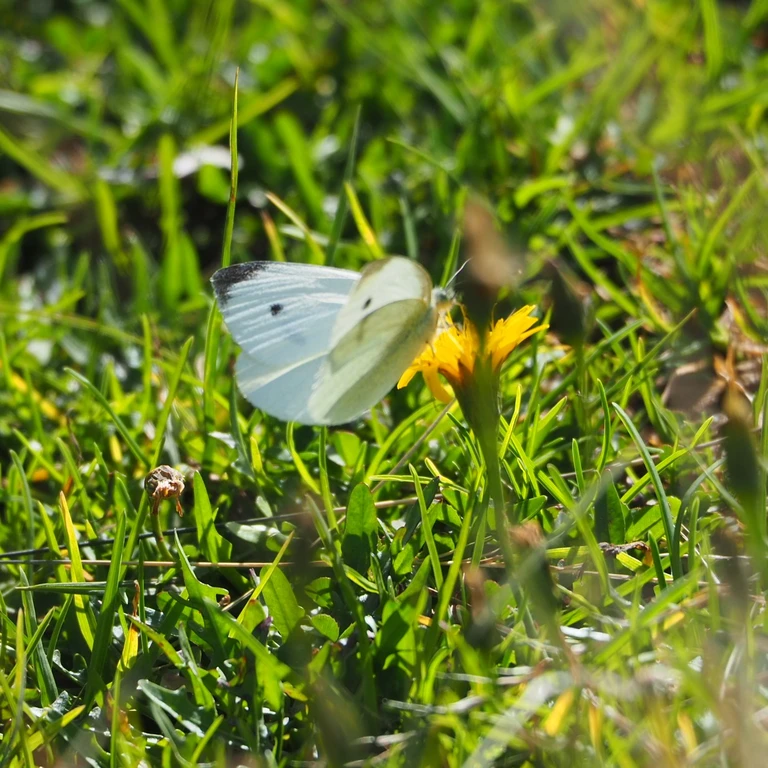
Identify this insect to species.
Pieris rapae
